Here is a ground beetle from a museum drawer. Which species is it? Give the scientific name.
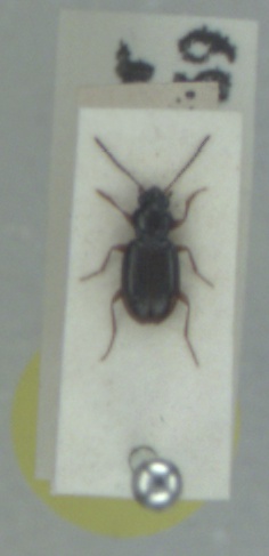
Bembidion clarkei
